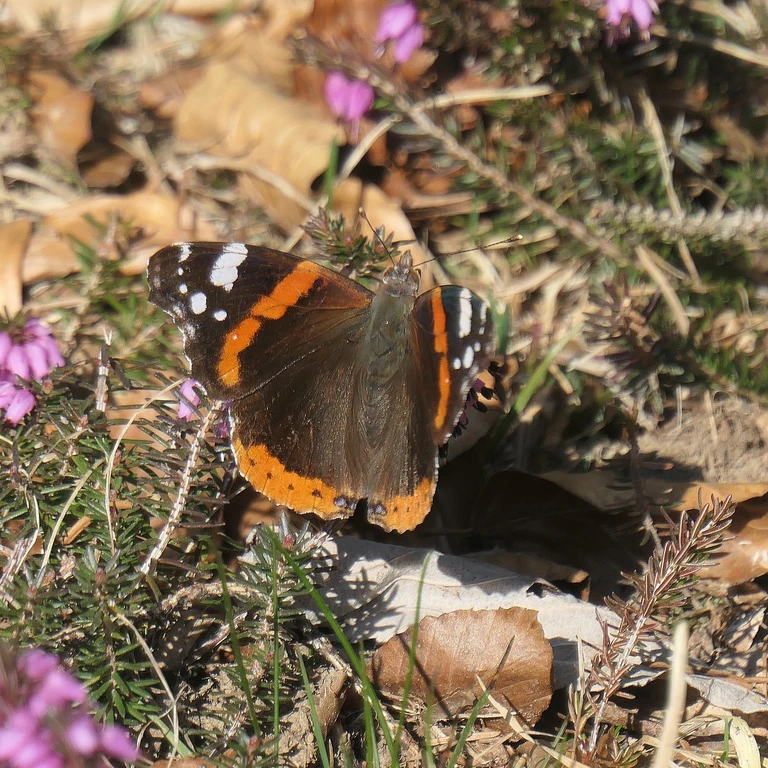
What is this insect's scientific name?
Vanessa atalanta
